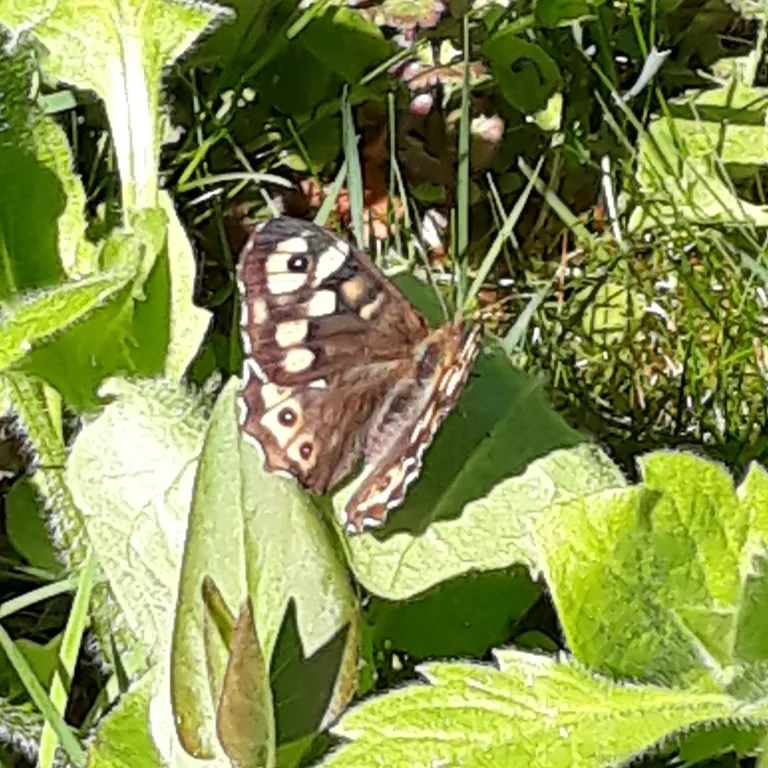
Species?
Pararge aegeria
